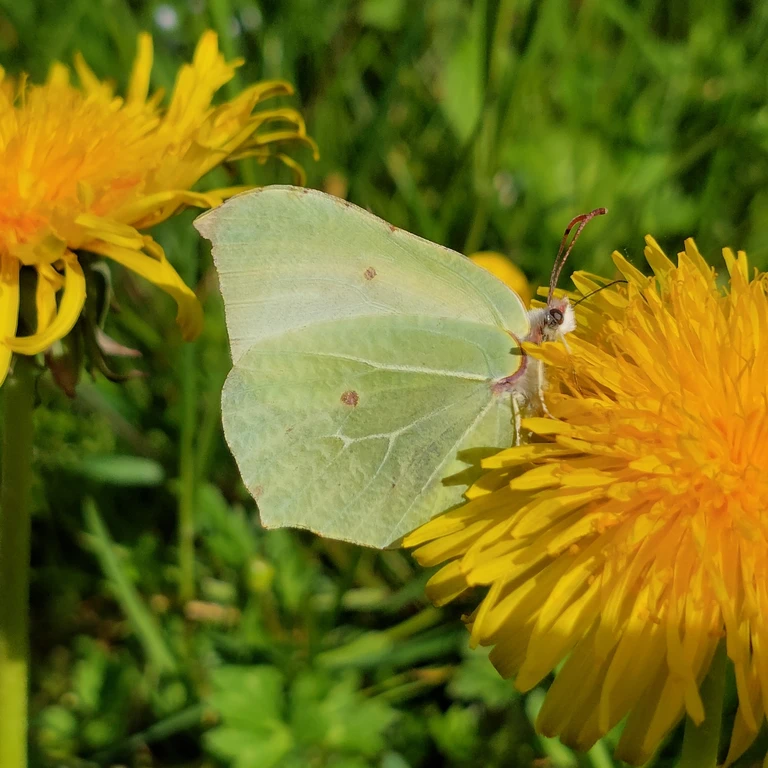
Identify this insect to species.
Gonepteryx rhamni
